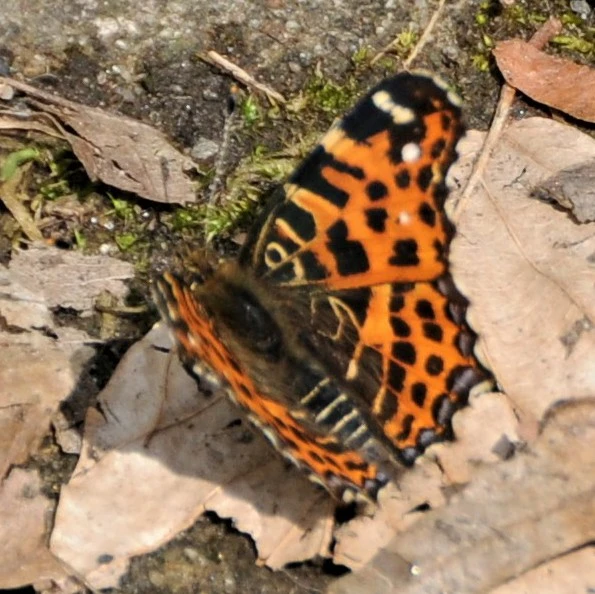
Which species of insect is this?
Araschnia levana
